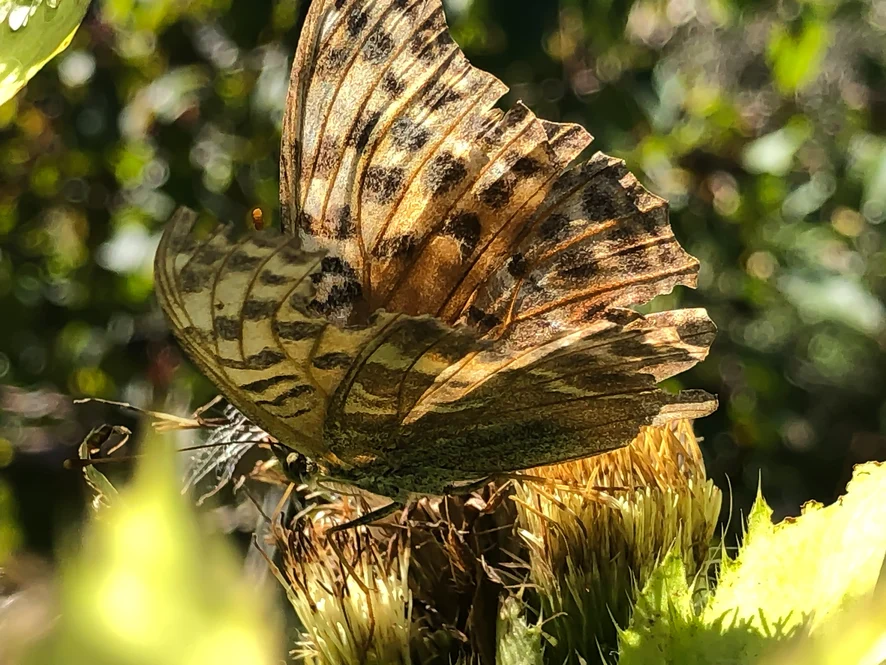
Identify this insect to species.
Argynnis paphia
